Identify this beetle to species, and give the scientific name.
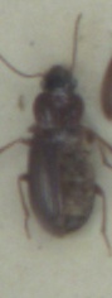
Bradycellus caucasicus
